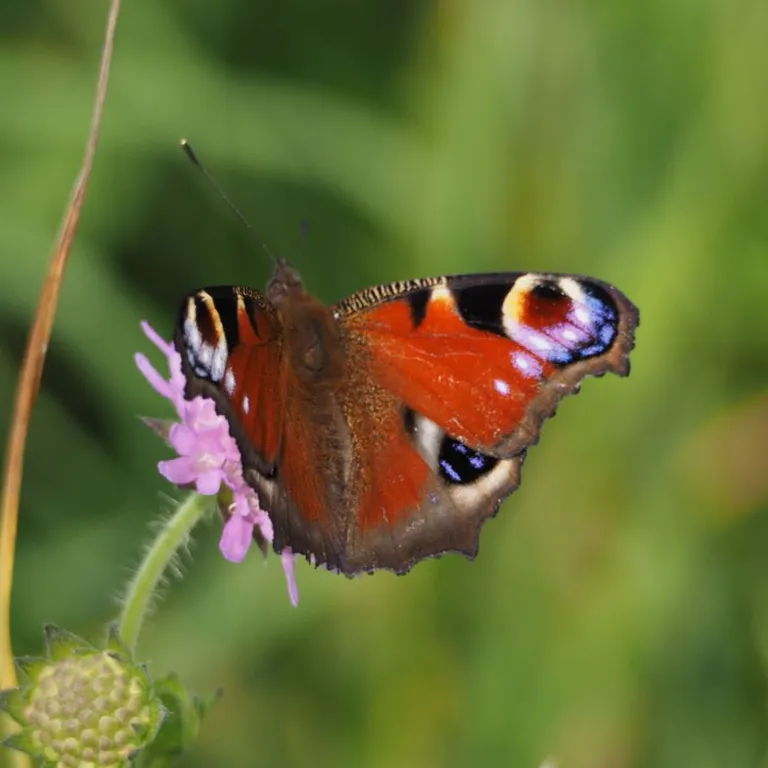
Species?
Aglais io
